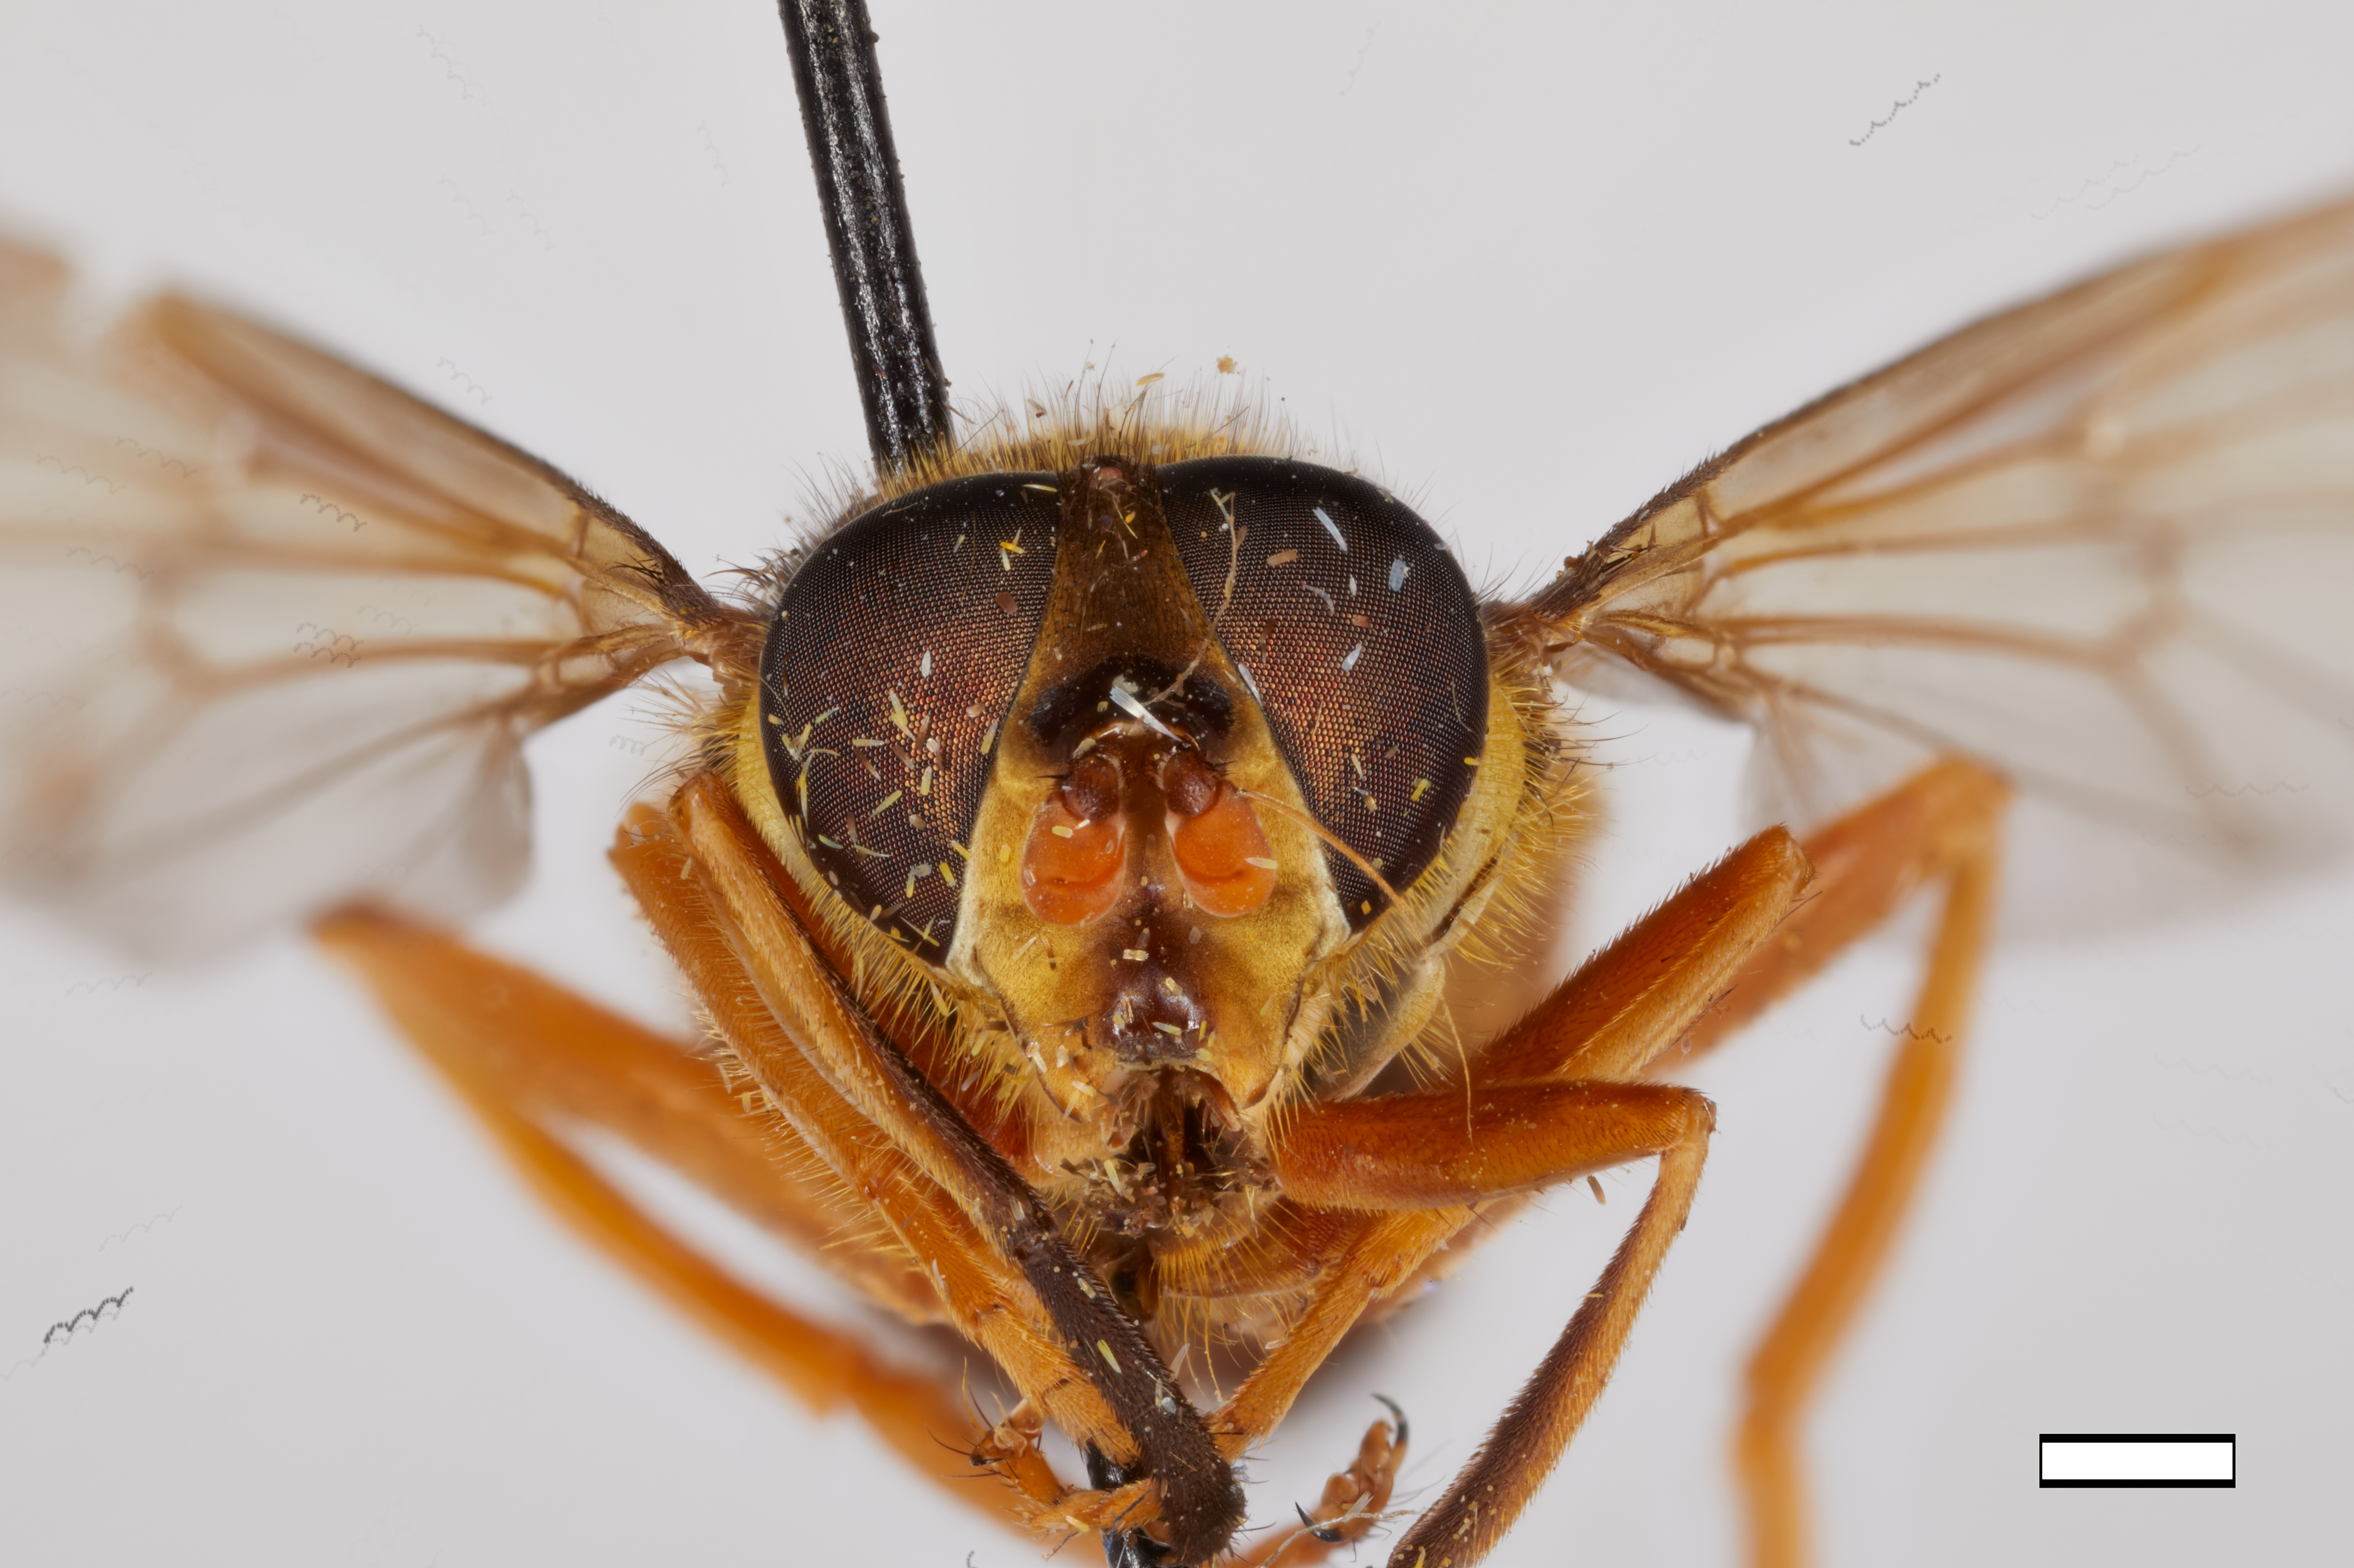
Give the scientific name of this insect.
Korinchia sinensis
